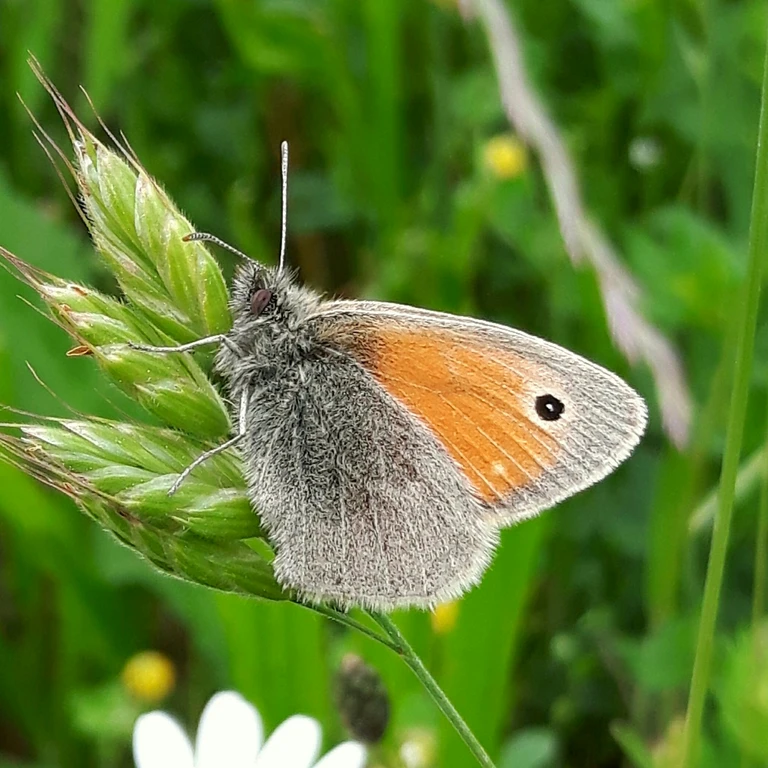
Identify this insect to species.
Coenonympha pamphilus
